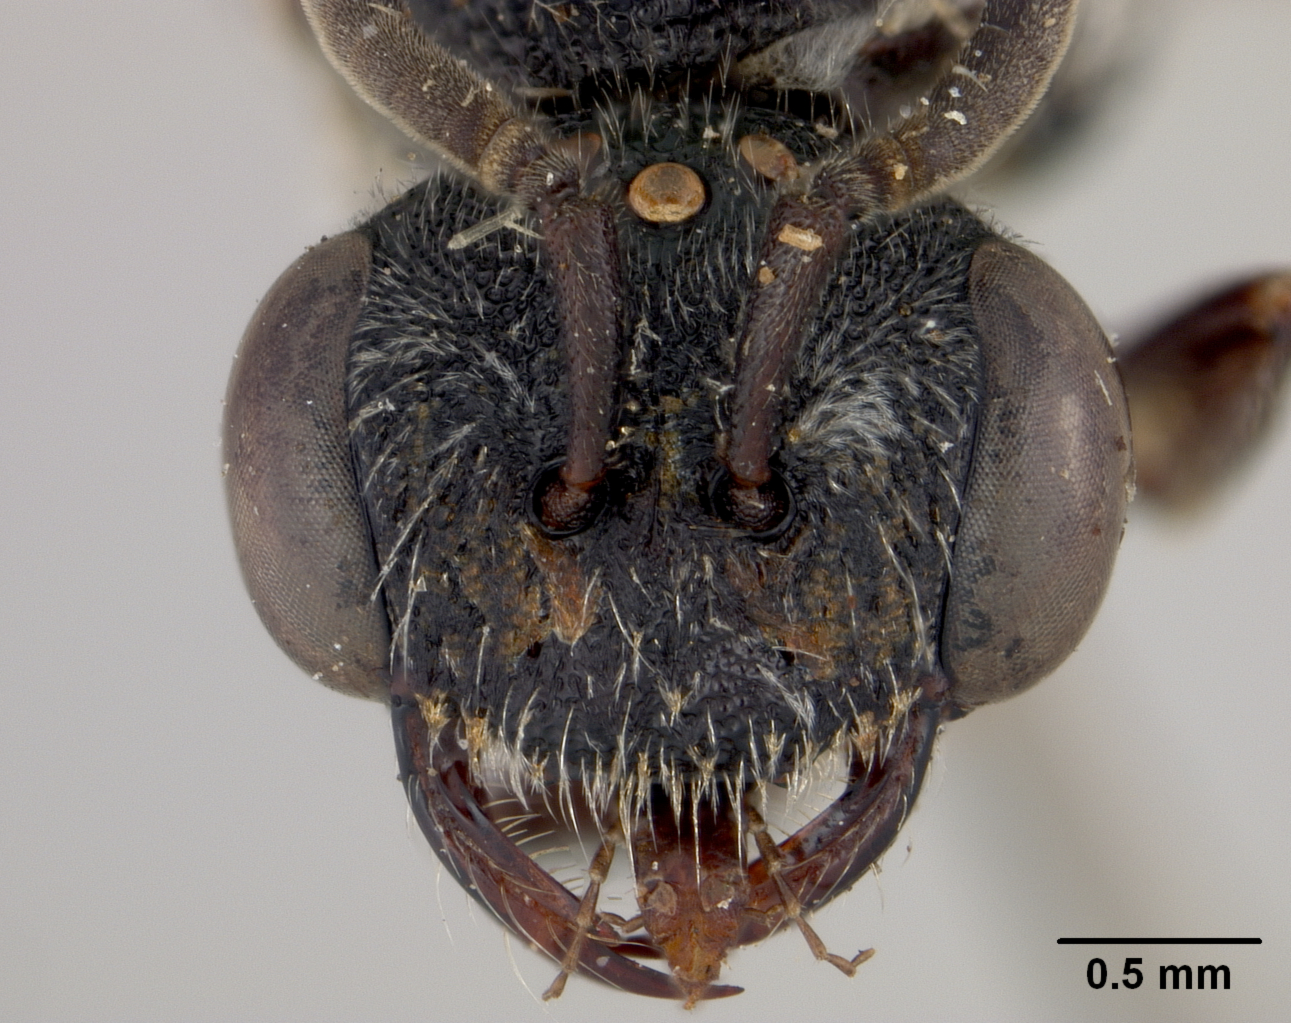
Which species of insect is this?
Sphecodes bakeri
